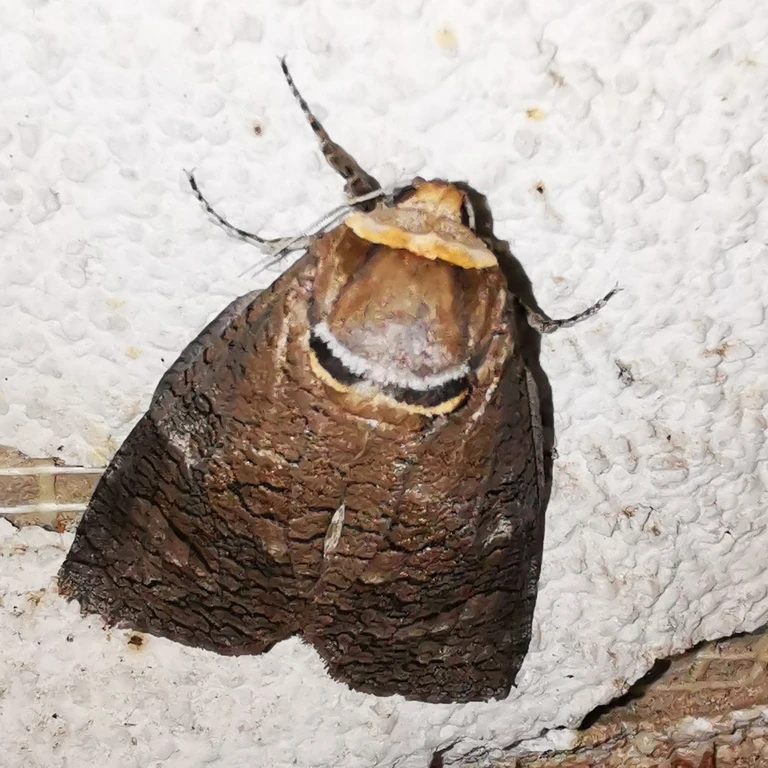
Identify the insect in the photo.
Cossus cossus
